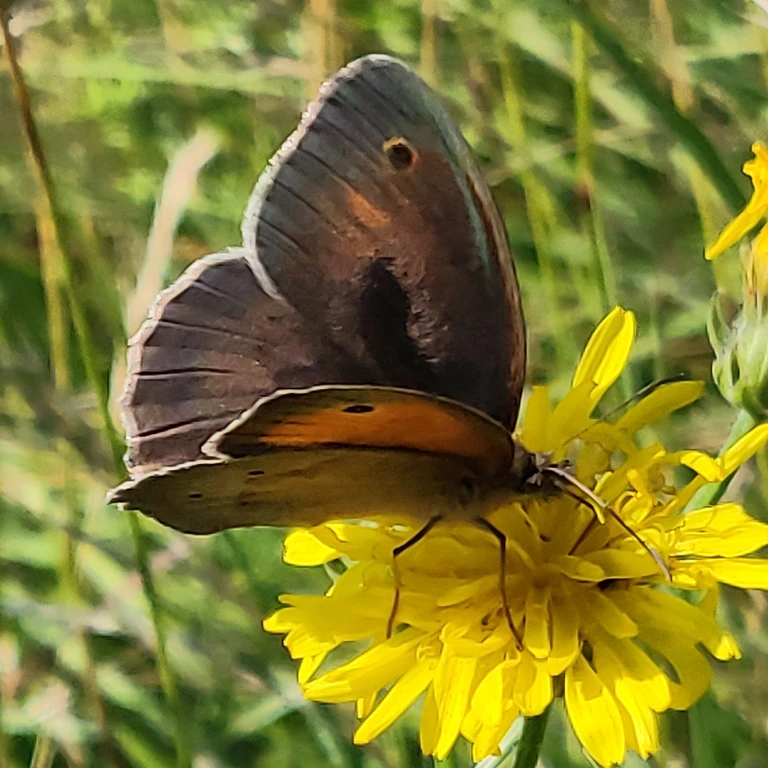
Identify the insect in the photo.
Maniola jurtina
